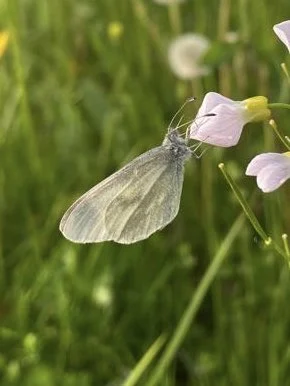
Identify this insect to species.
Leptidea sinapis/juvernica
